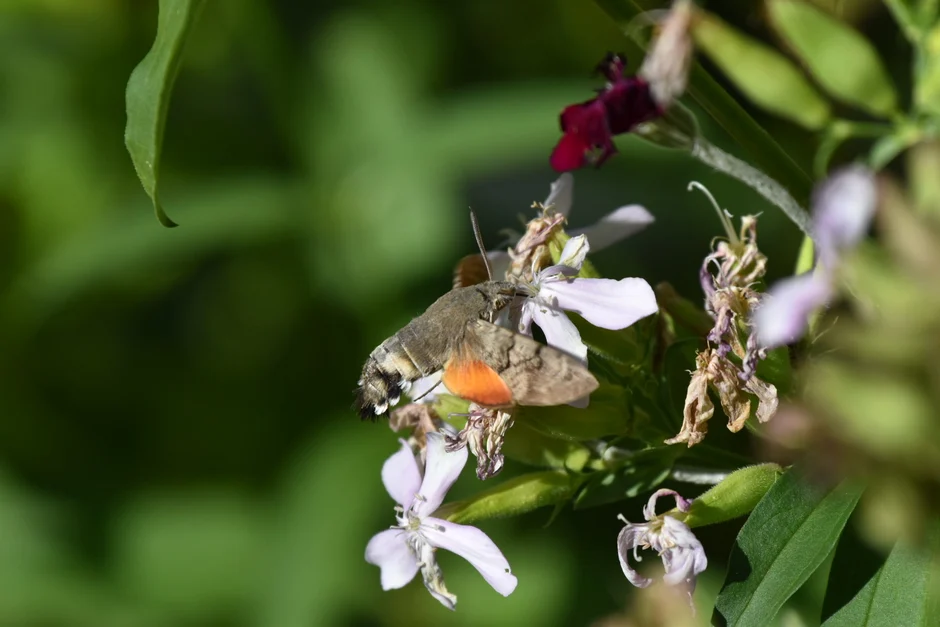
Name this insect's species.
Macroglossum stellatarum
